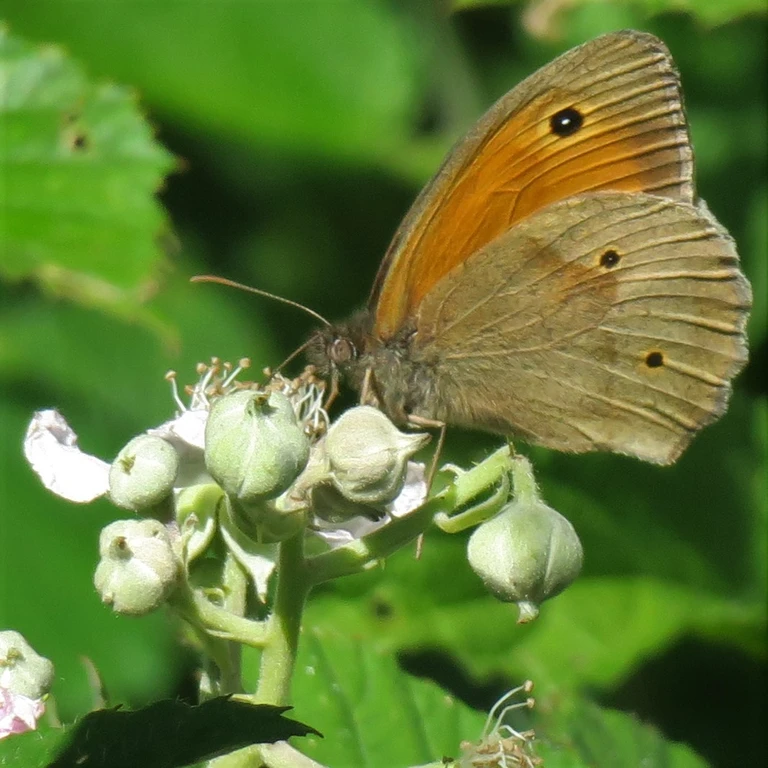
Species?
Maniola jurtina
